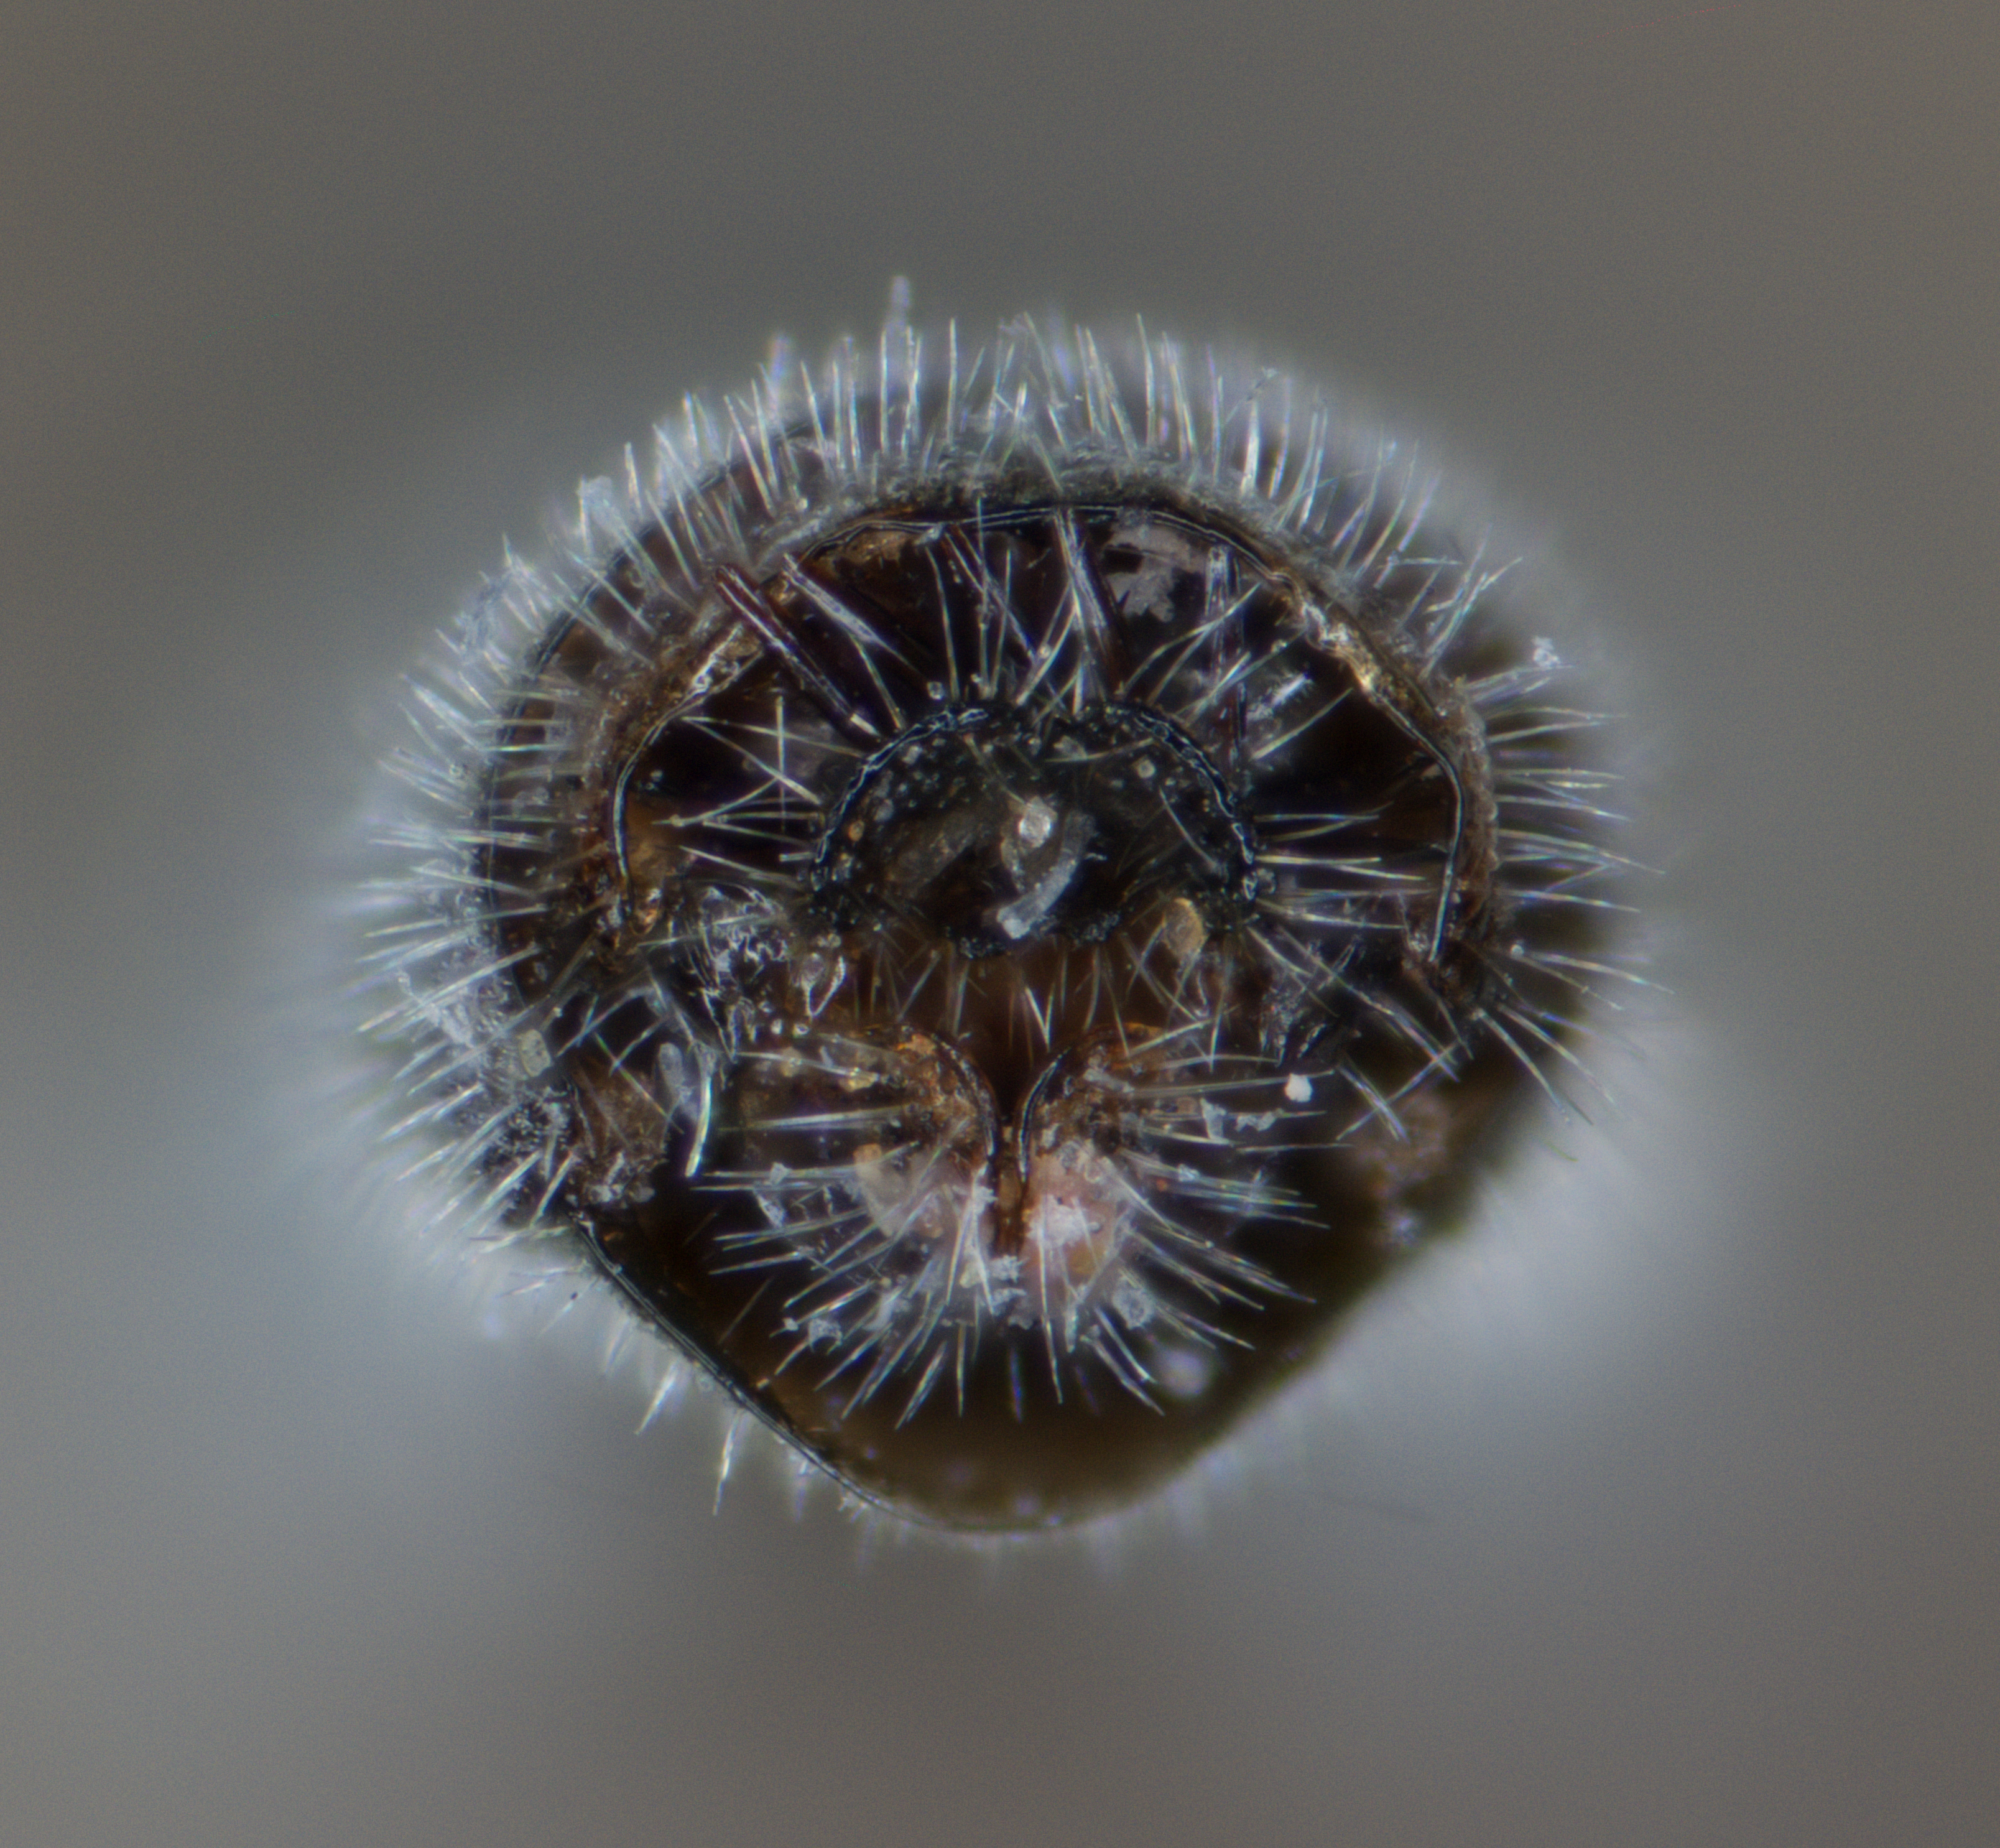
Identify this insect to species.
Microphontes gaiophanes
